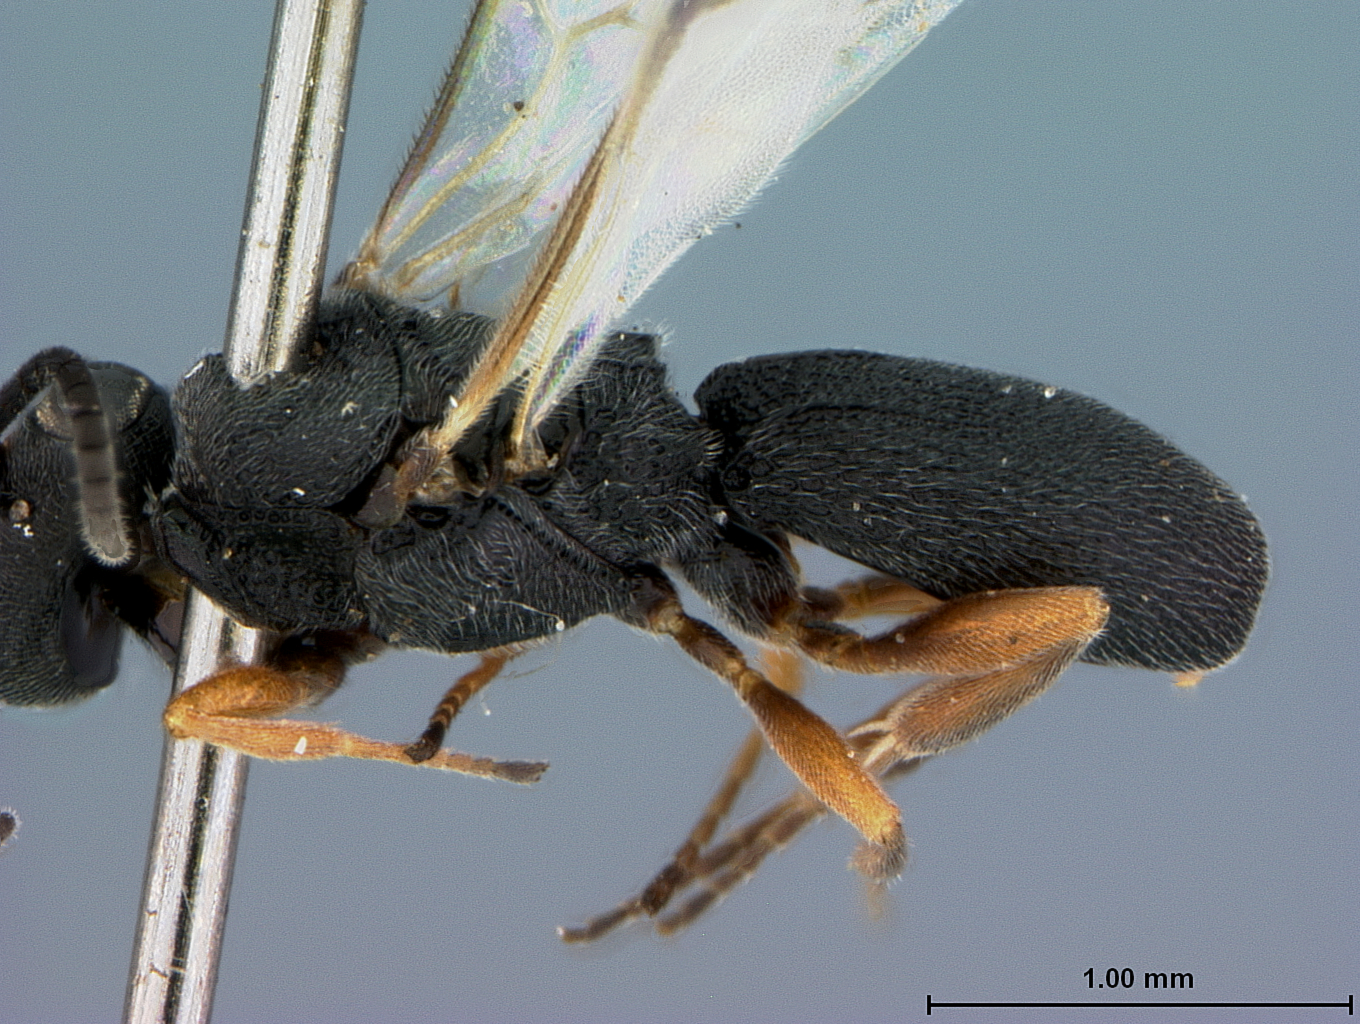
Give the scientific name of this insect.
Chelonus batrachedrae
